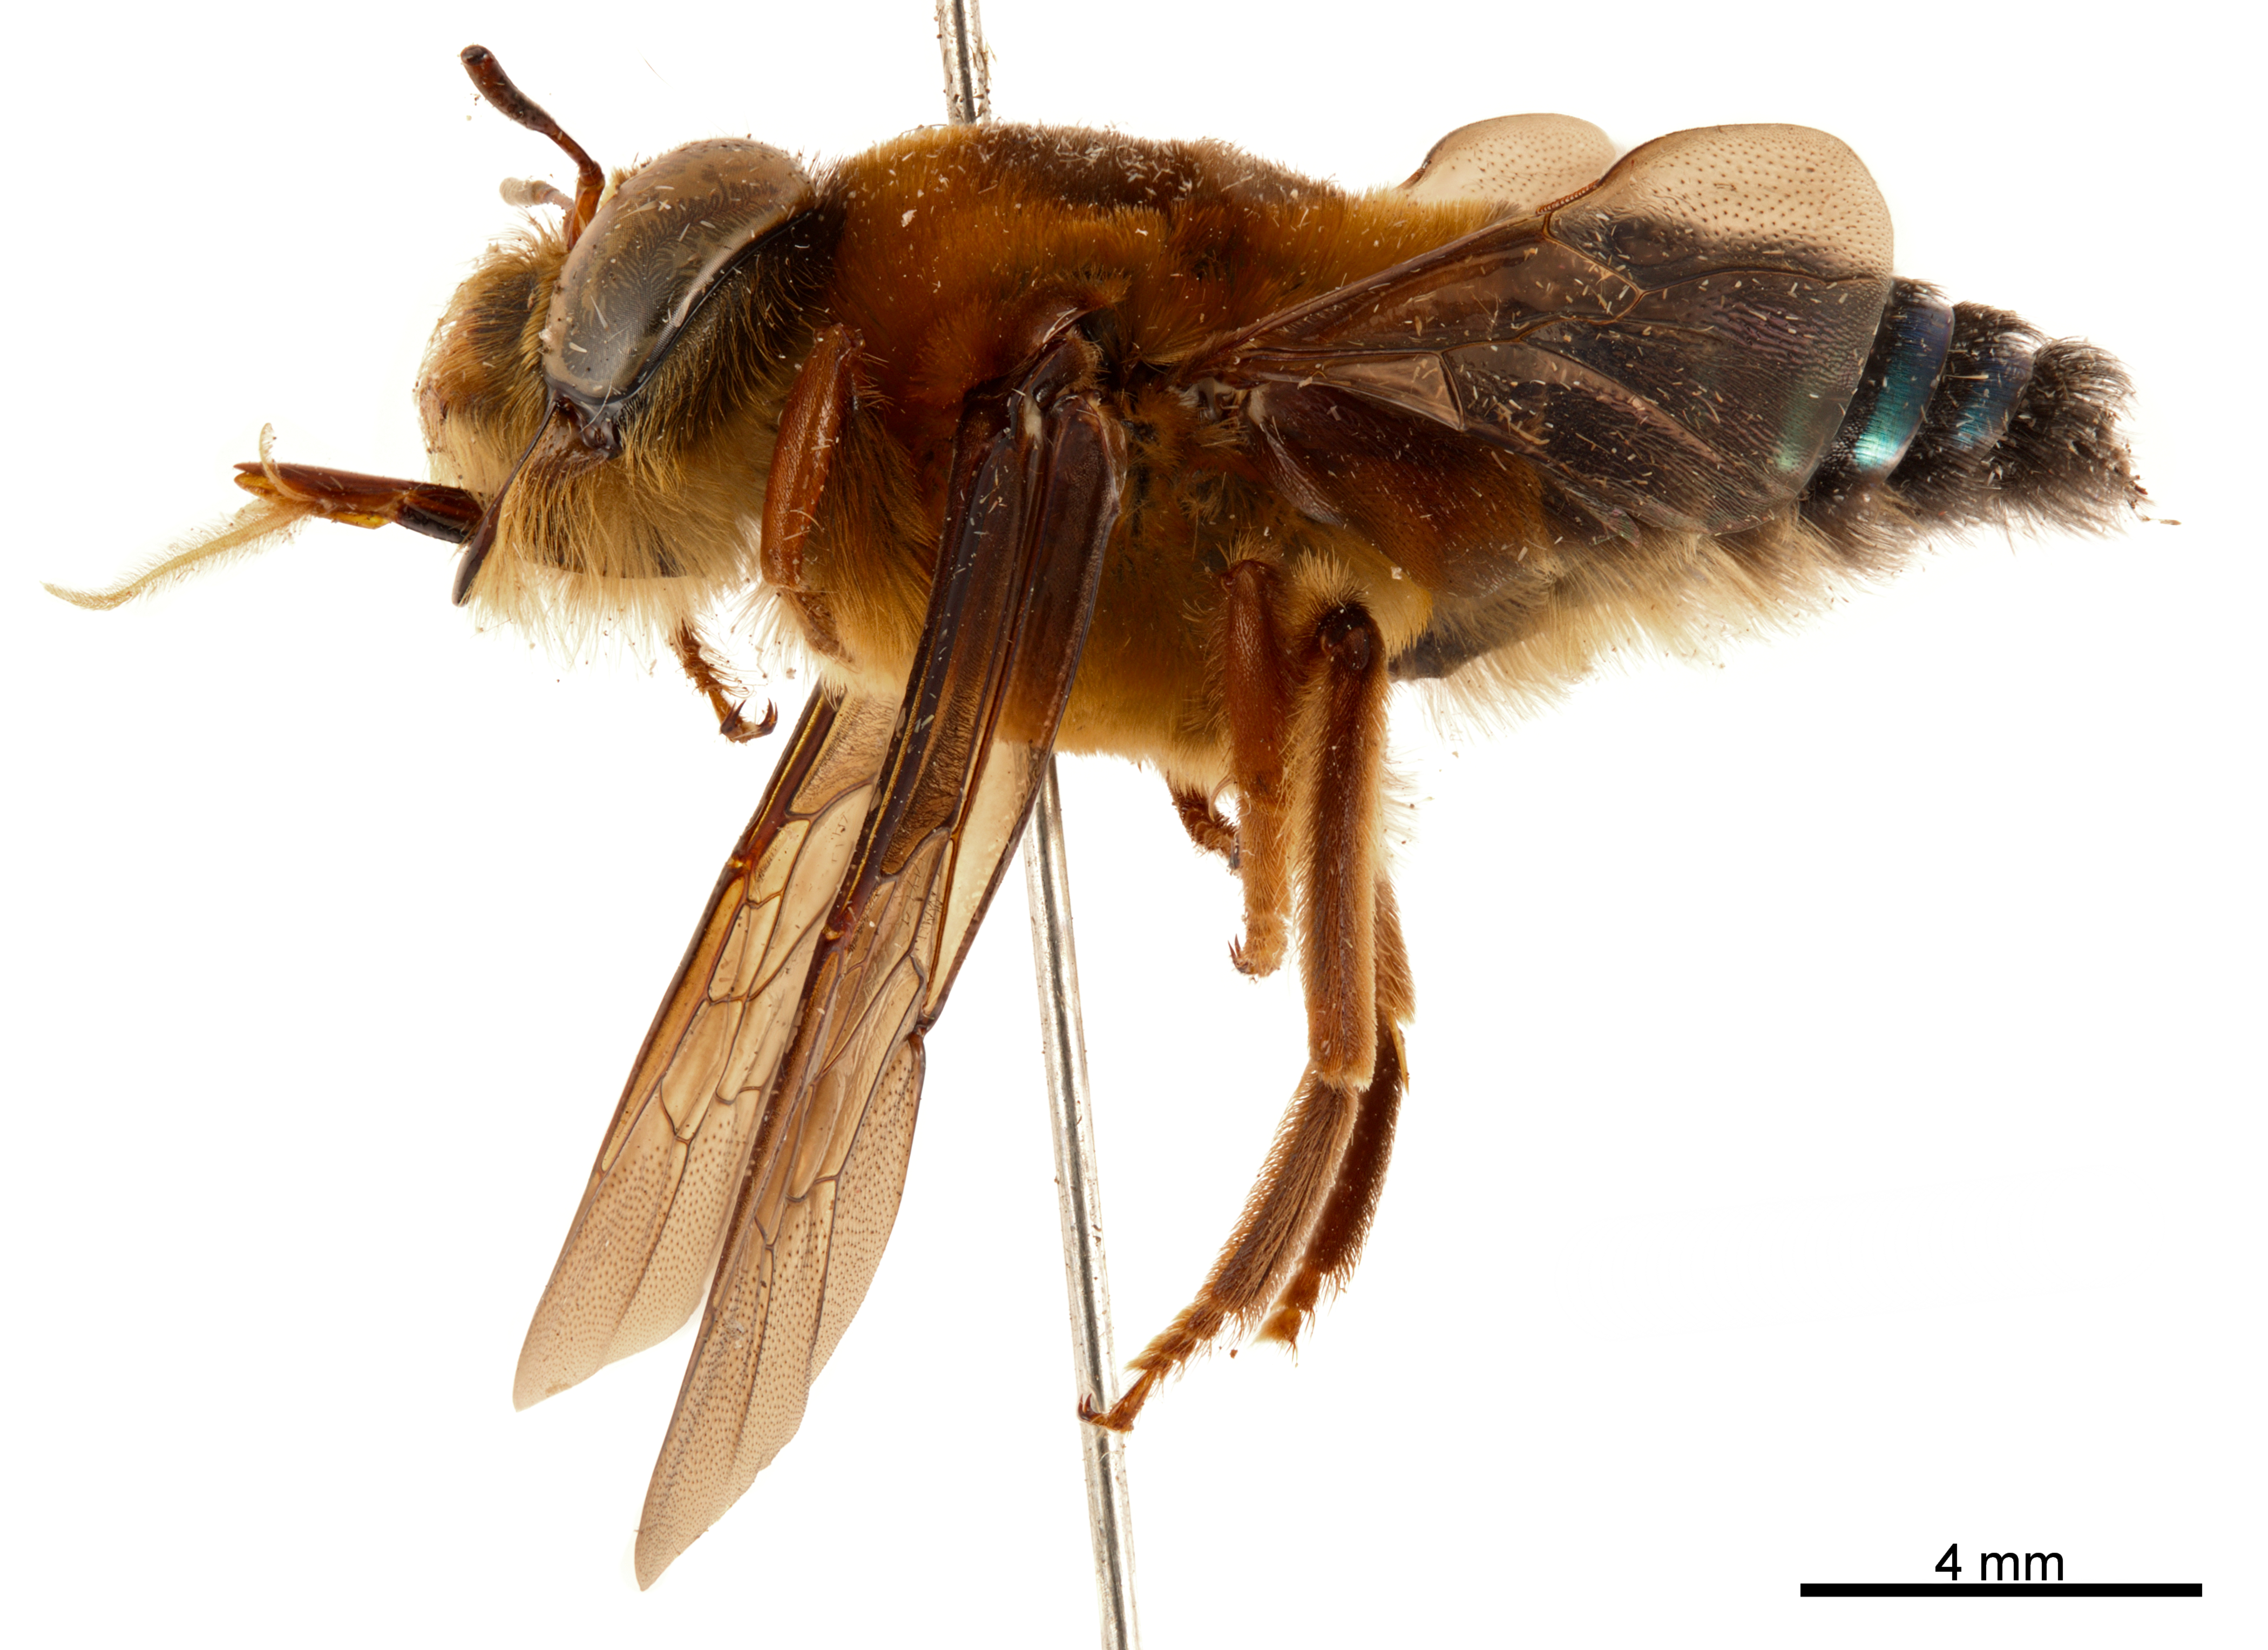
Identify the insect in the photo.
Oxaea stenocoryphe
